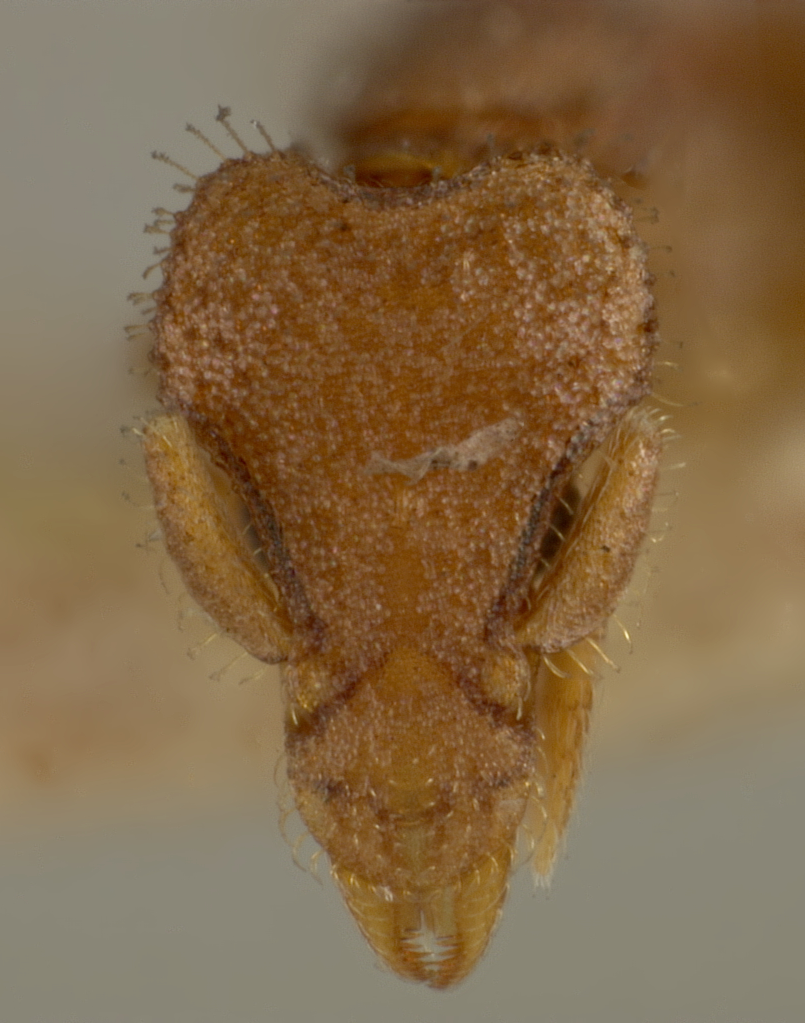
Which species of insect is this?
Strumigenys depressiceps
